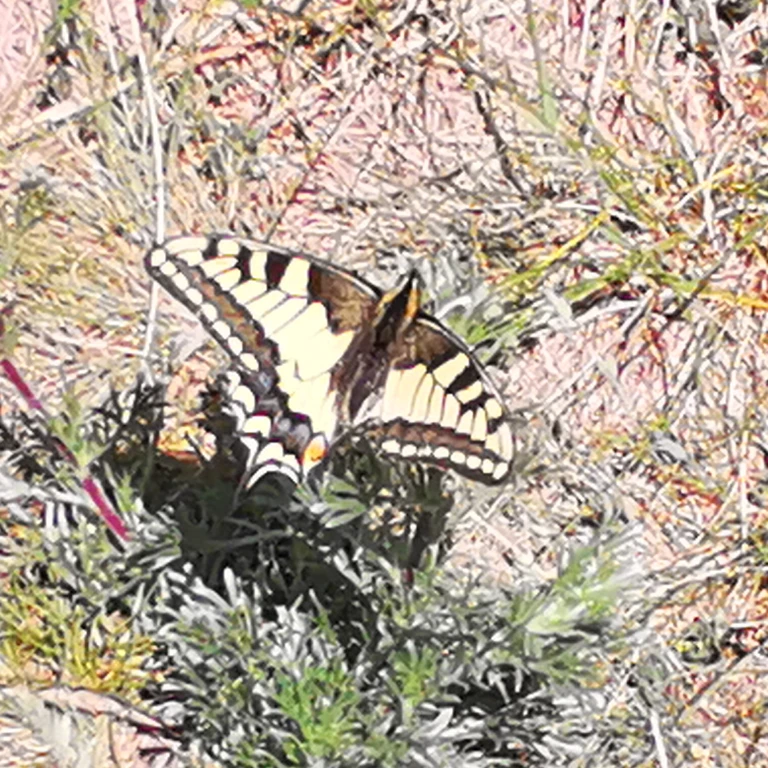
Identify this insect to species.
Papilio machaon
